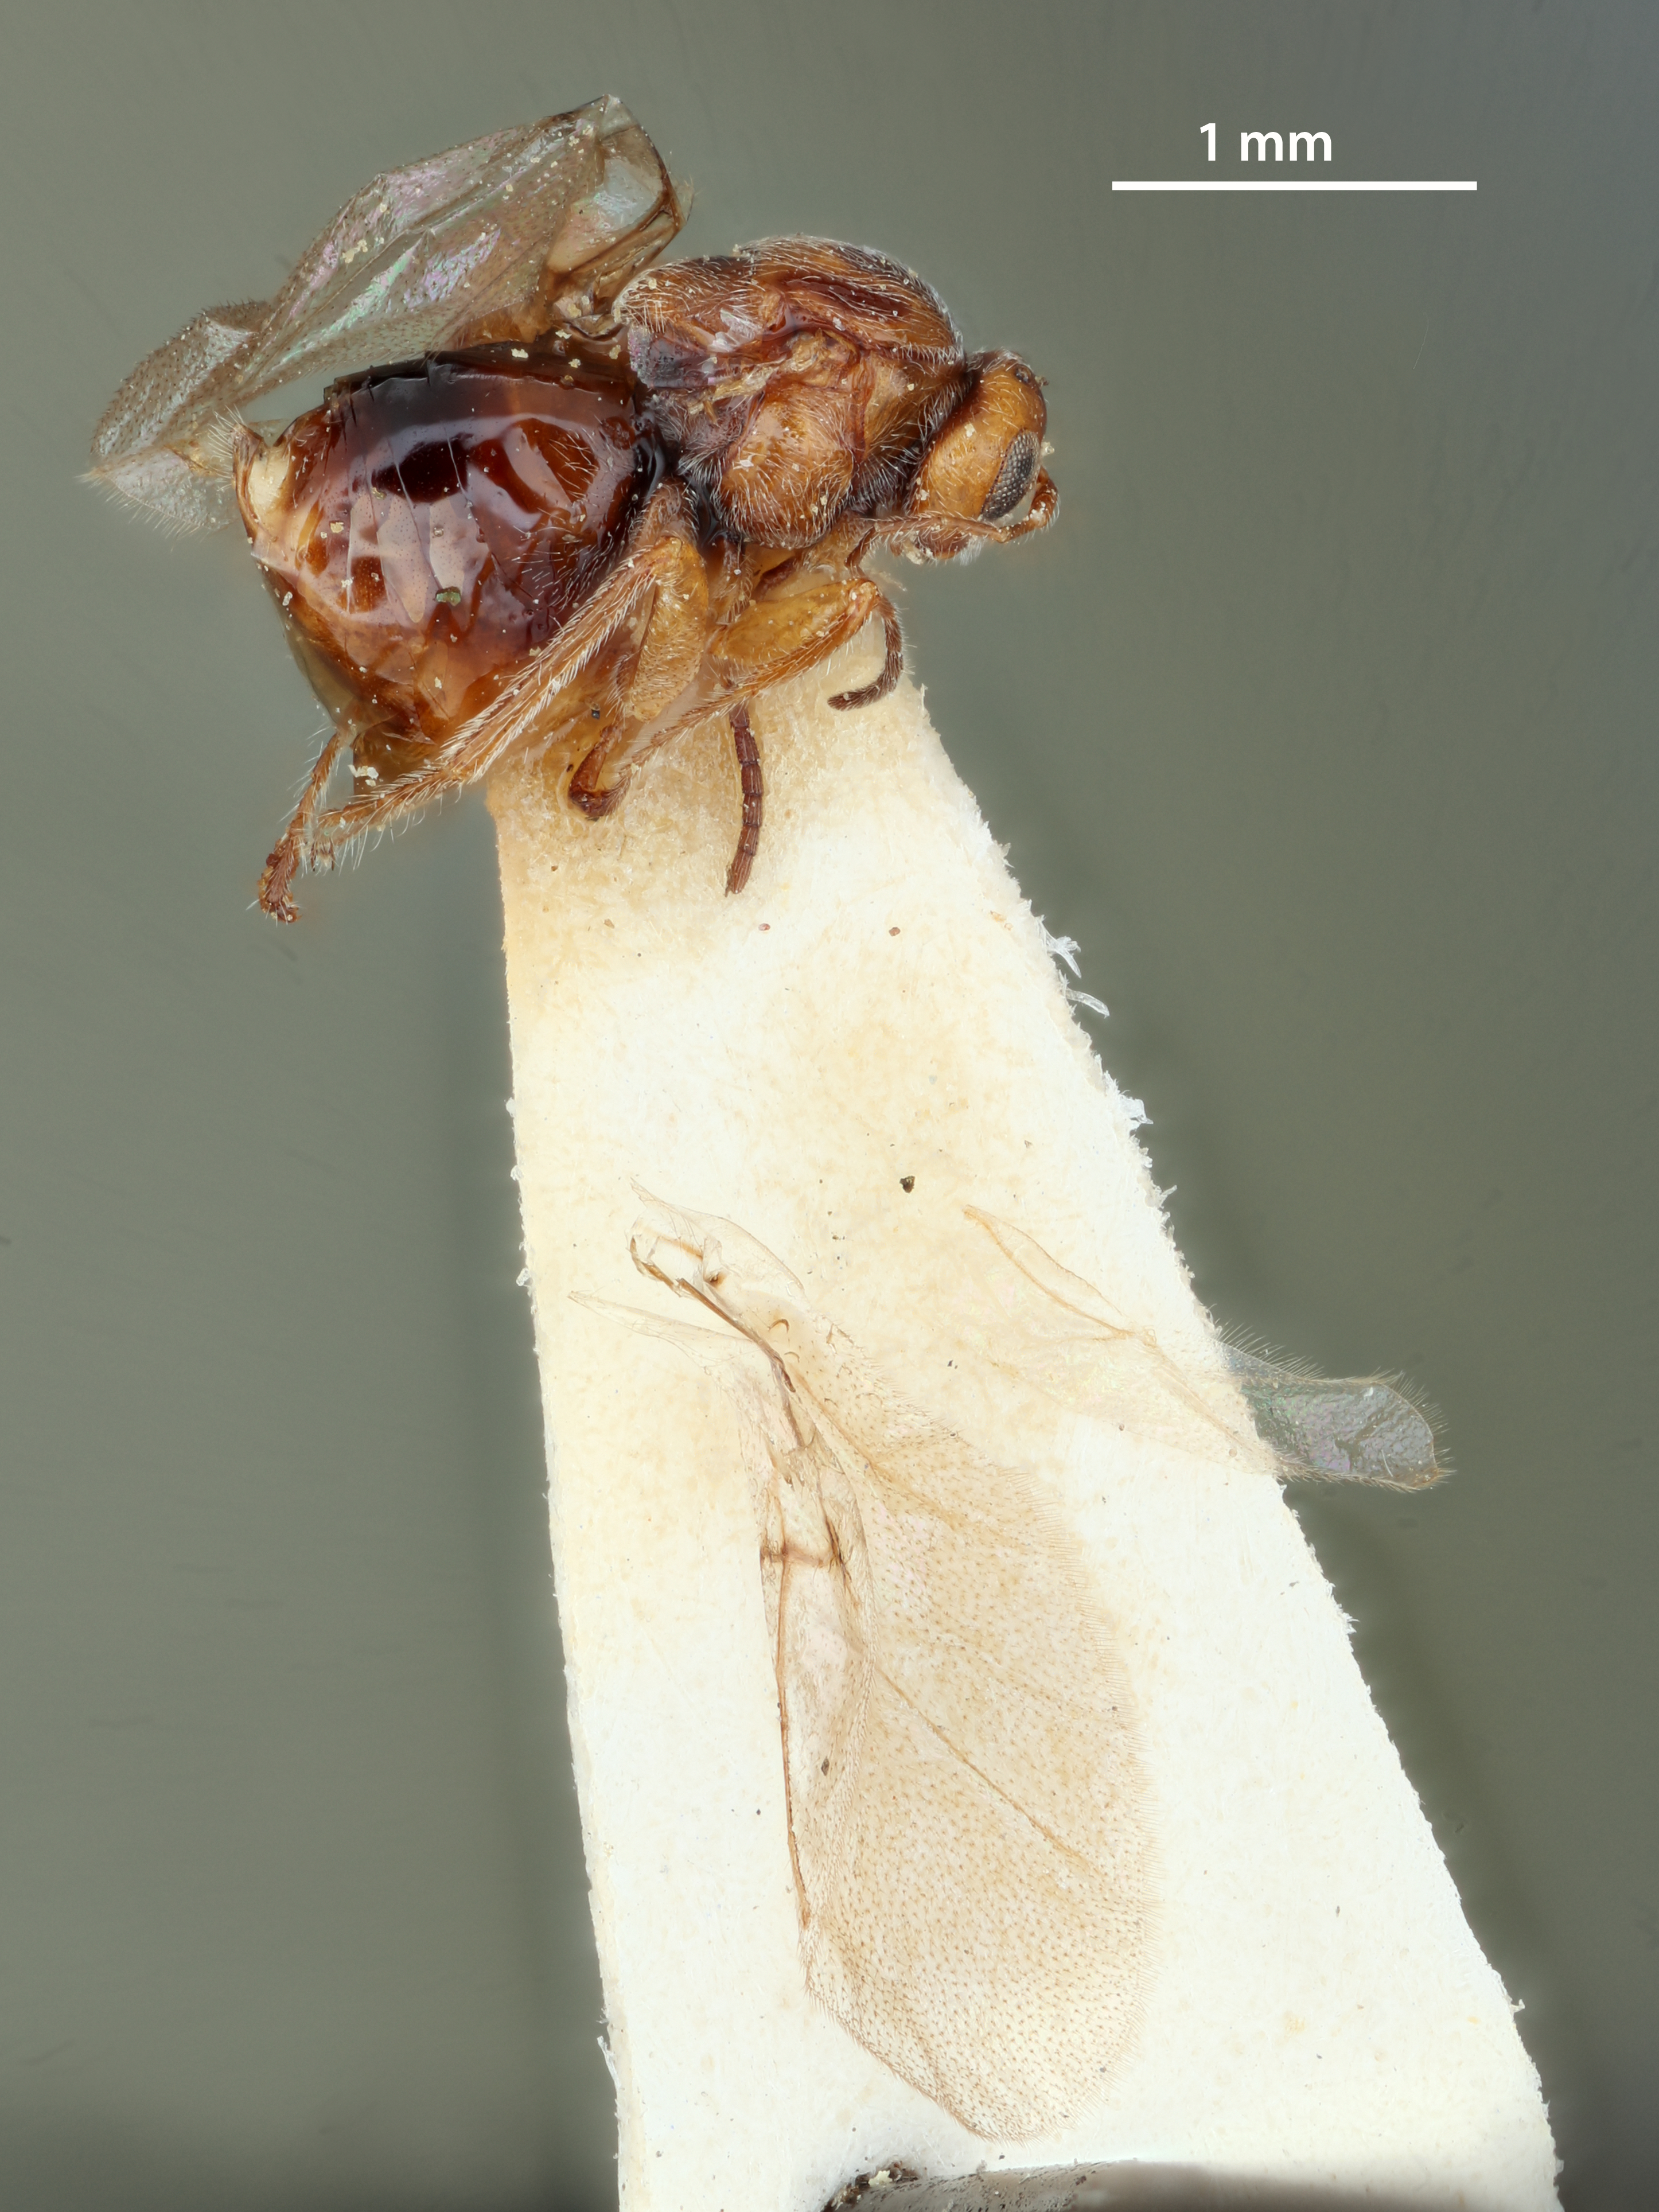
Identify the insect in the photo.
Disholcaspis mellifica
